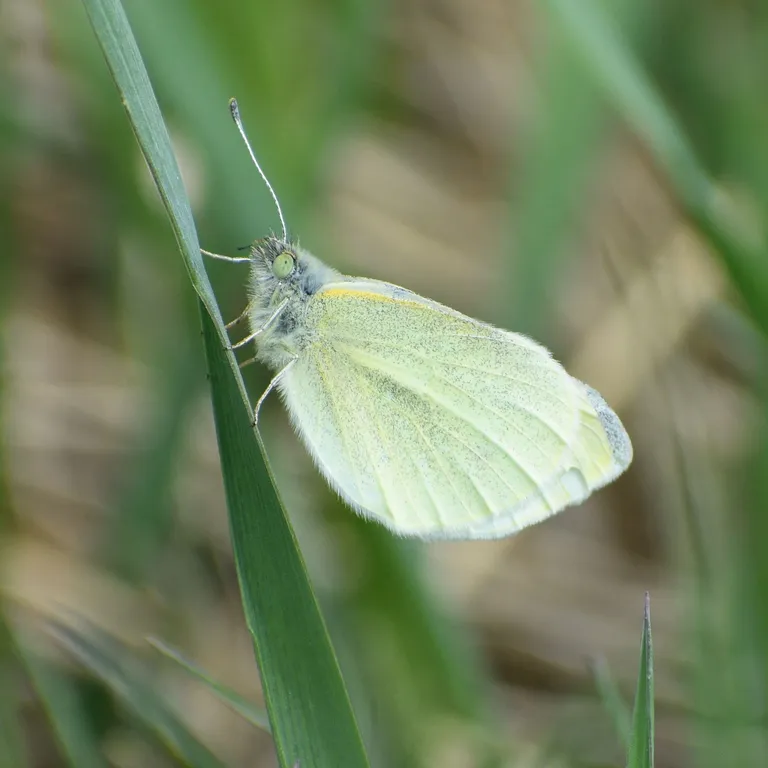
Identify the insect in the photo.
Pieris rapae
